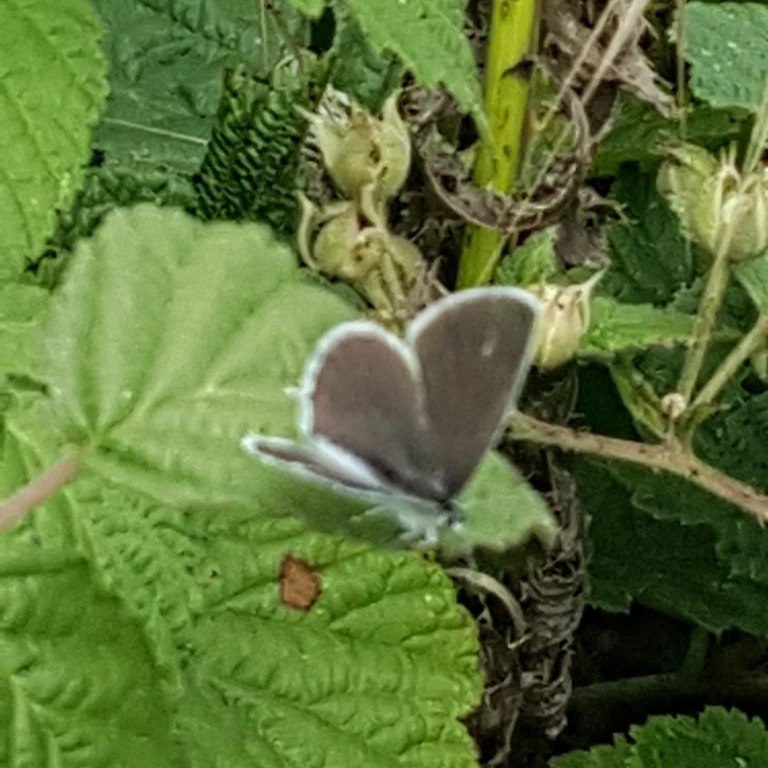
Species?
Cupido argiades (also Elkalyce argiades)
